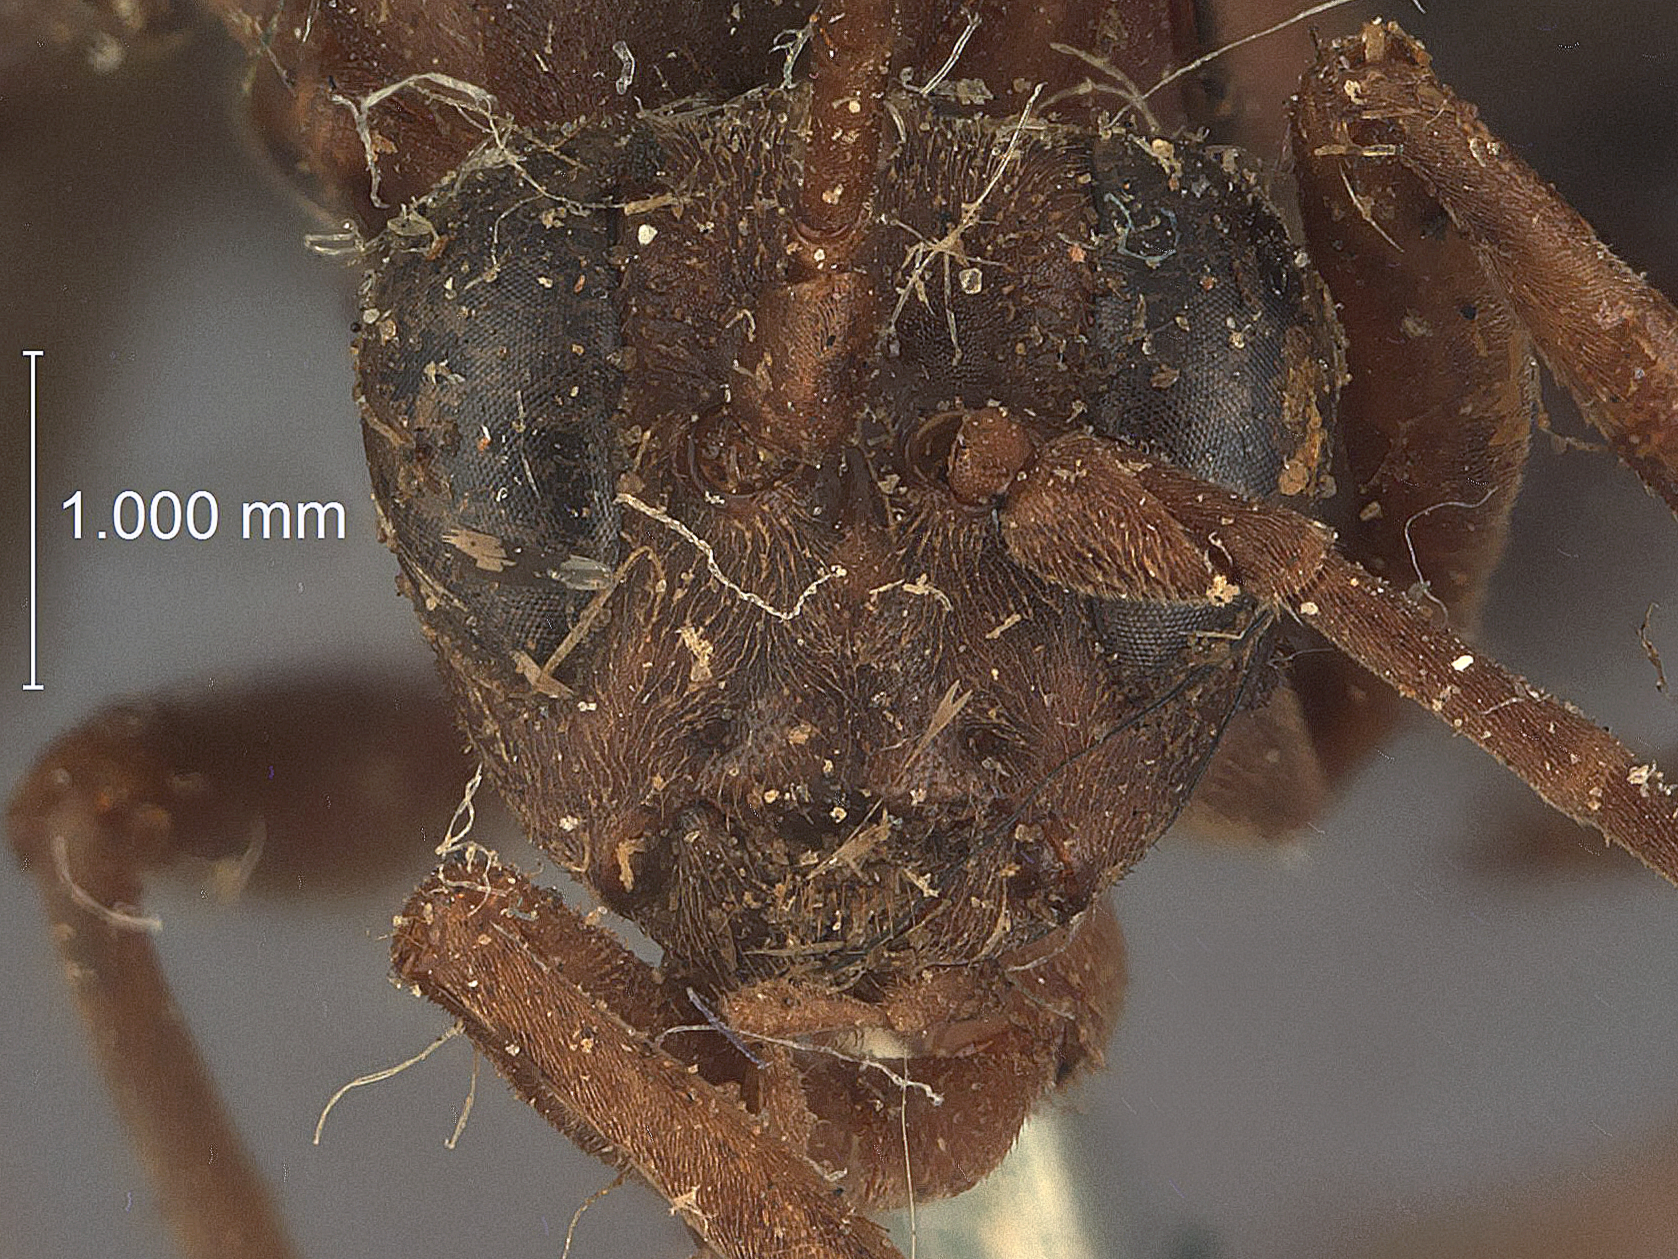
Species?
Cryptus nigripennis
